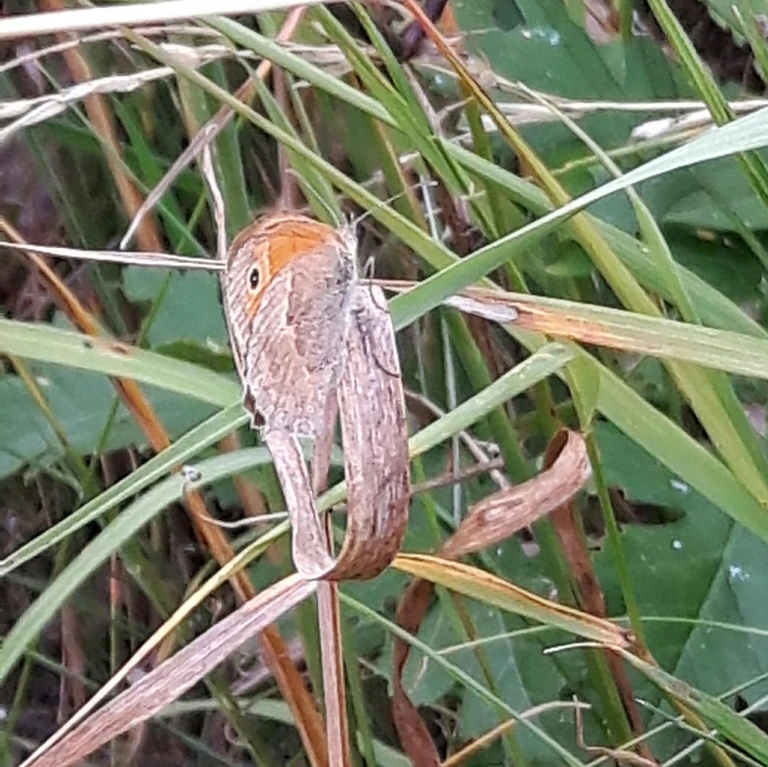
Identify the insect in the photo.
Coenonympha pamphilus
